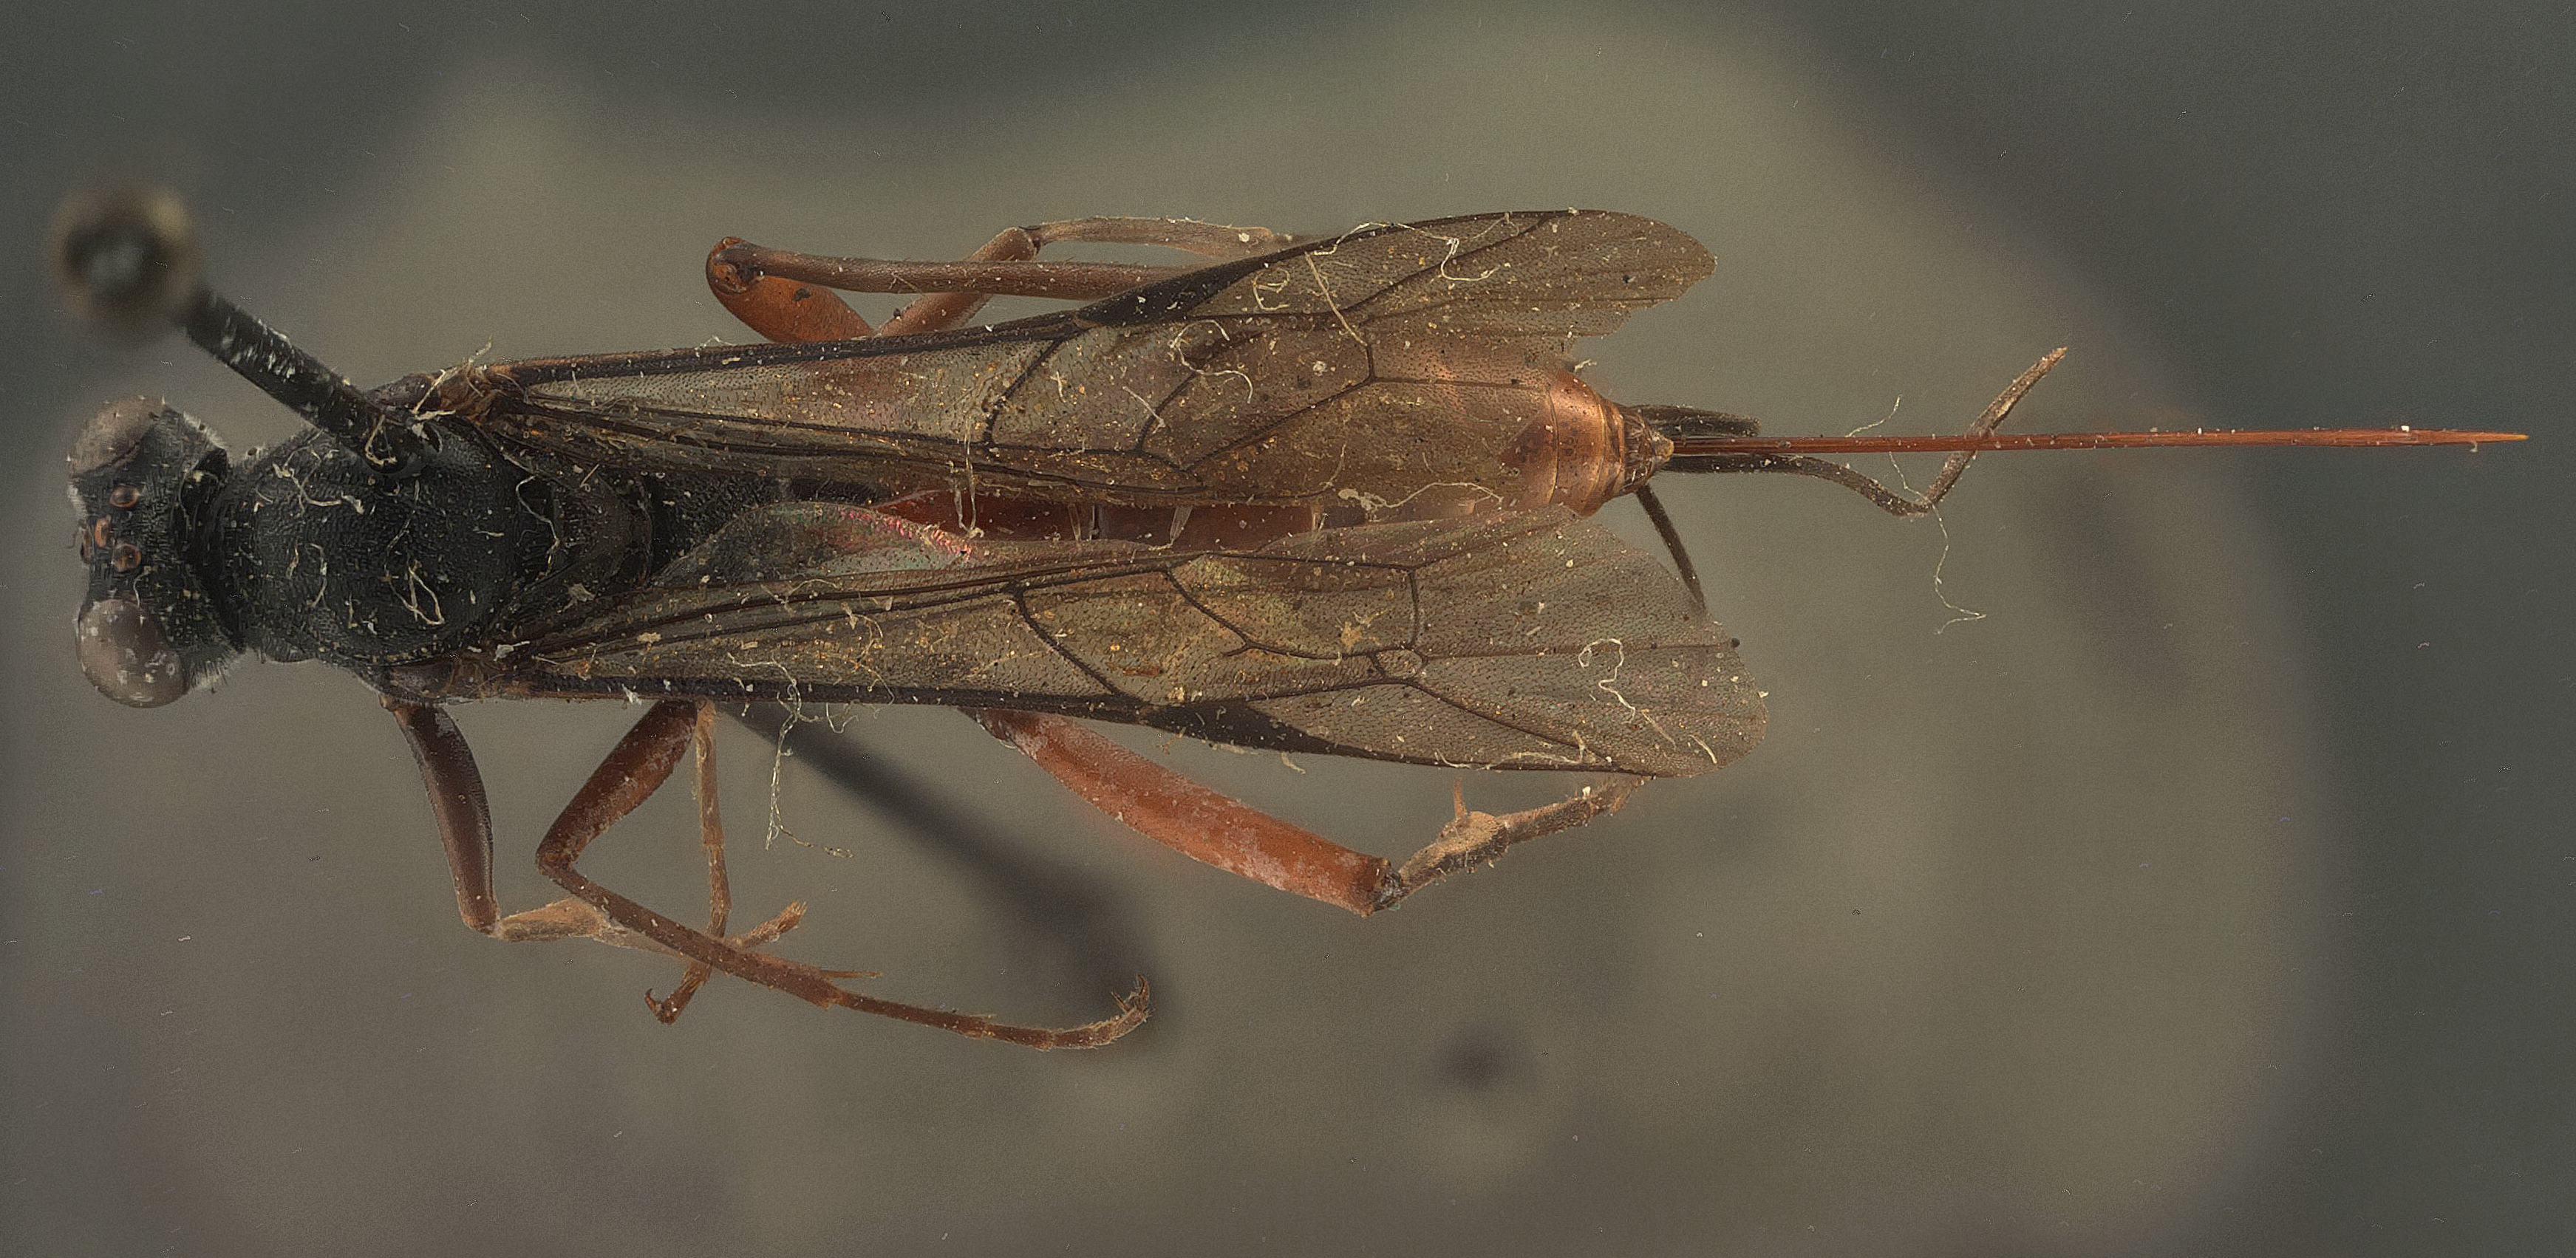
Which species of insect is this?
Cryptus recurvatus
